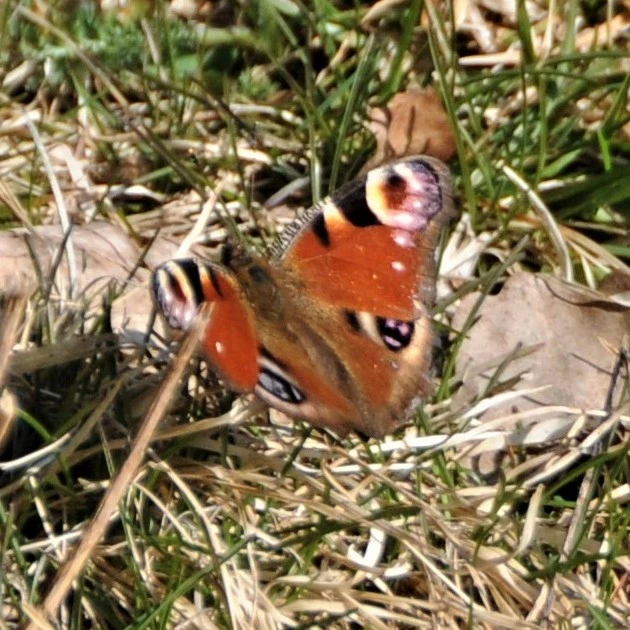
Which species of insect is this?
Aglais io
